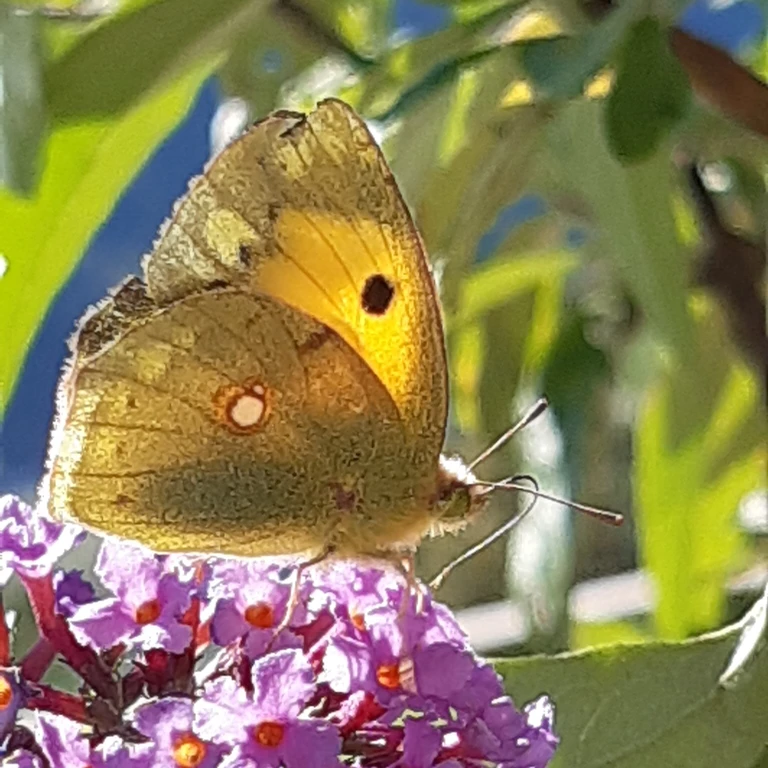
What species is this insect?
Colias croceus
